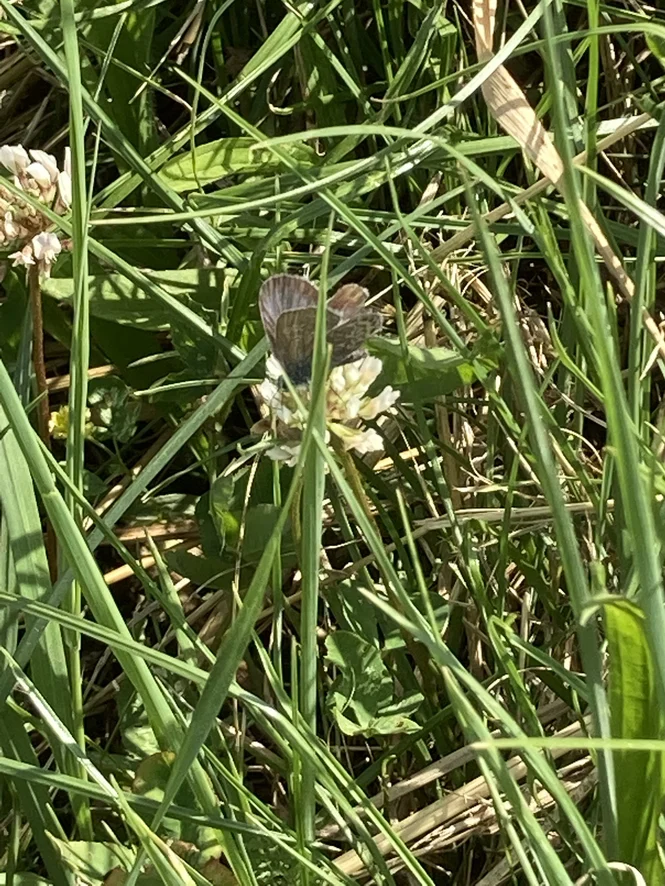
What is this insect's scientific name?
Plebejus argus
